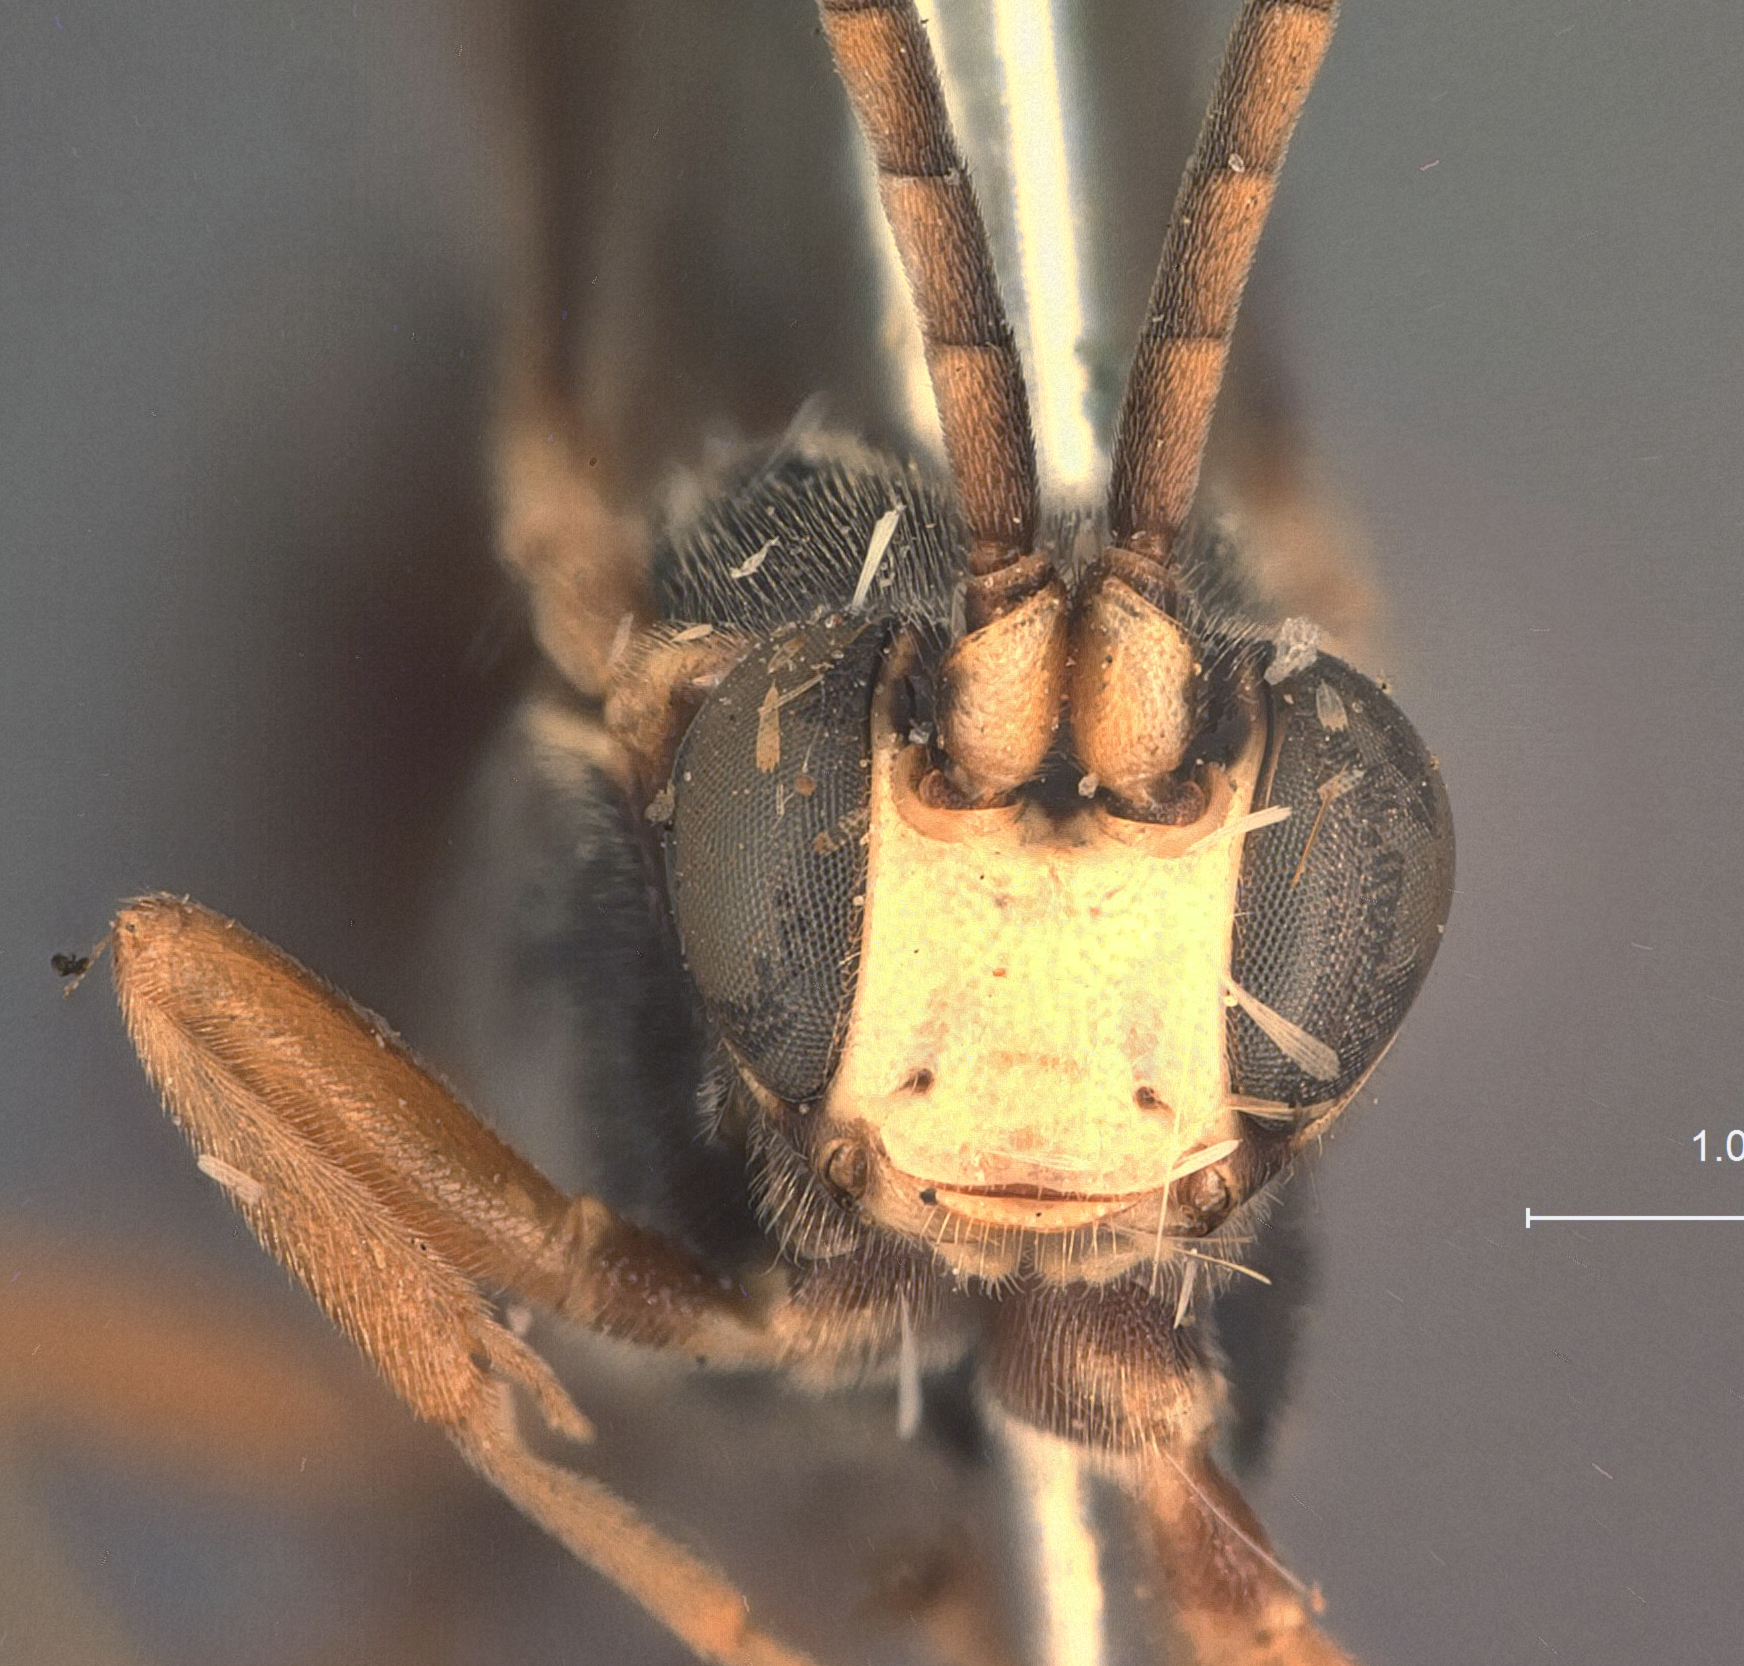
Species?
Ichneumon simulator
